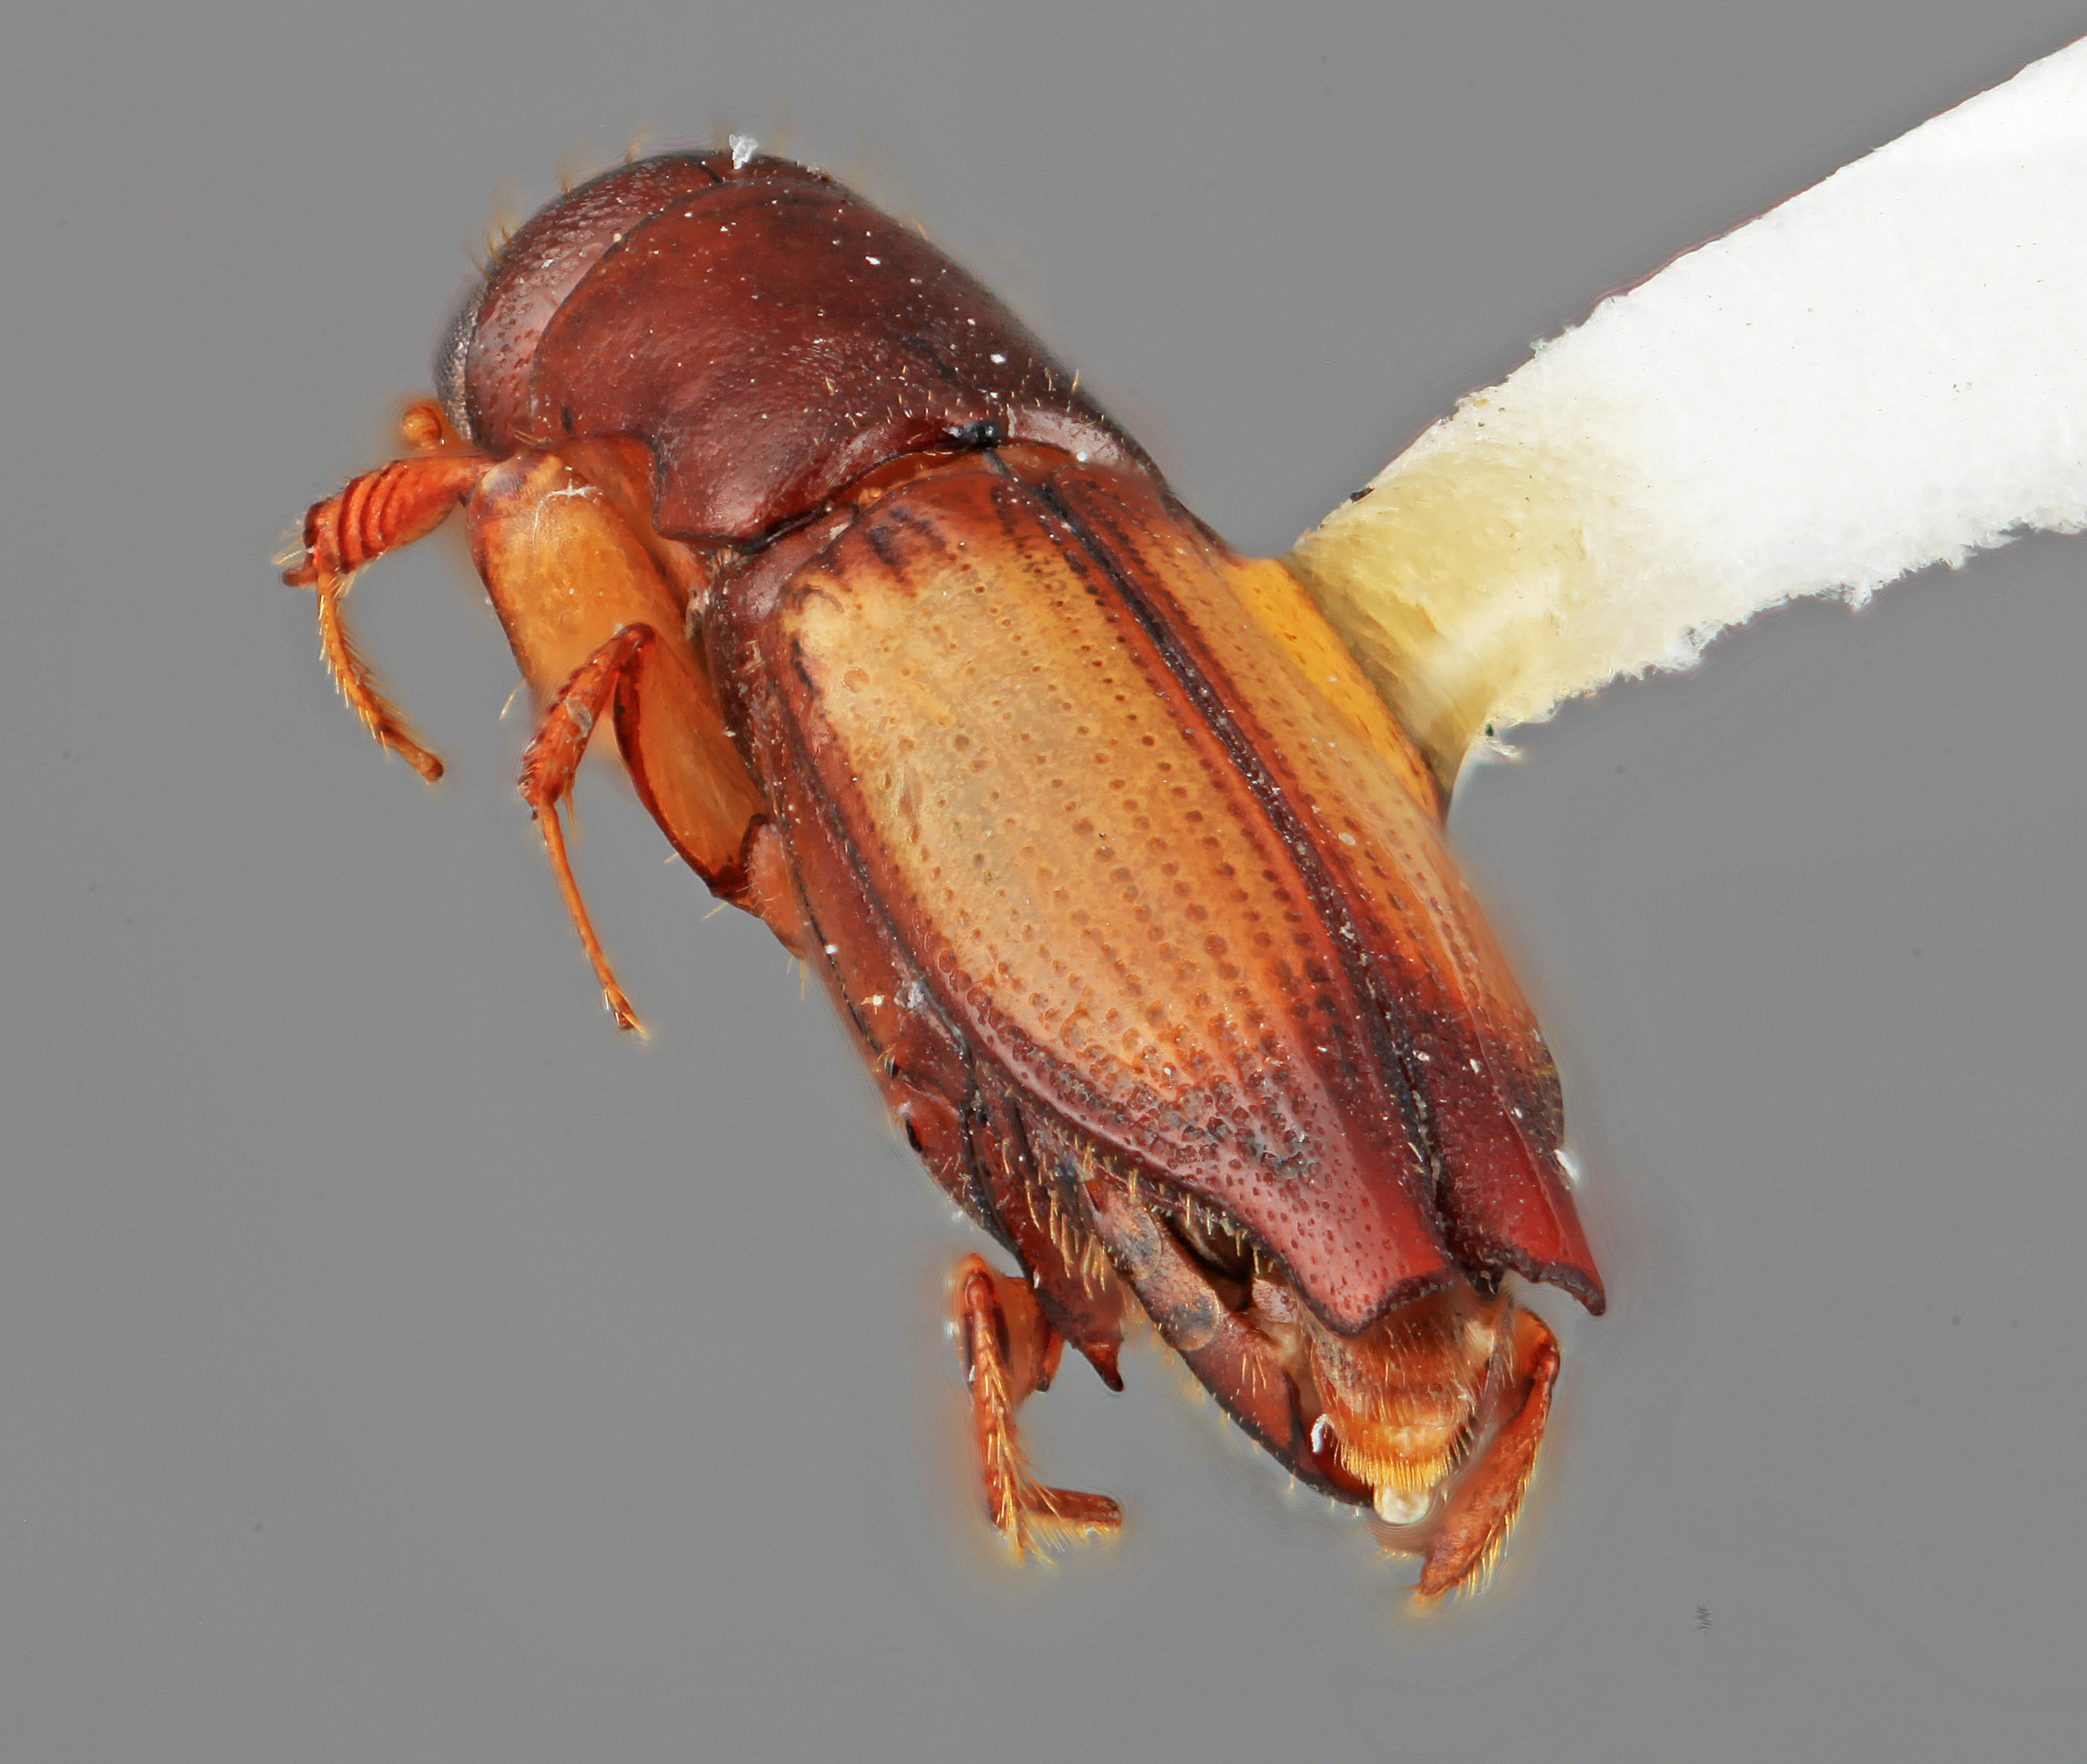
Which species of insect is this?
Platypus secus
